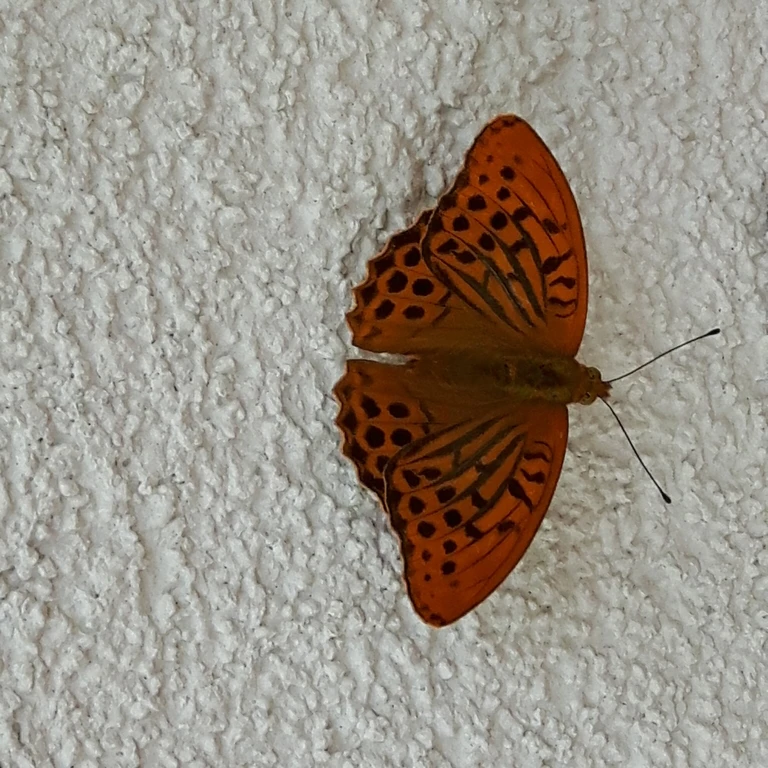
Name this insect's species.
Argynnis paphia
